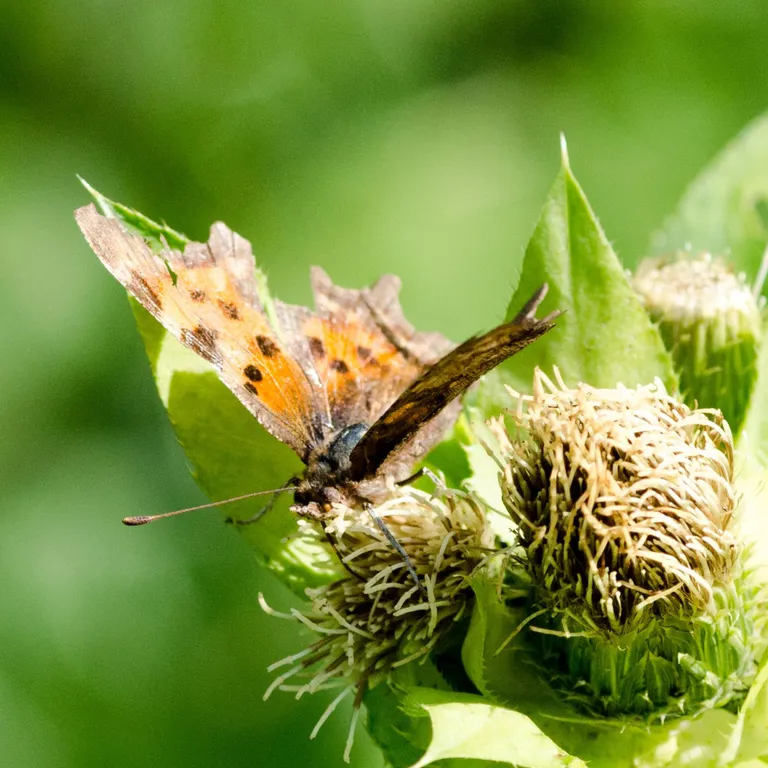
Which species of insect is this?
Polygonia c-album
